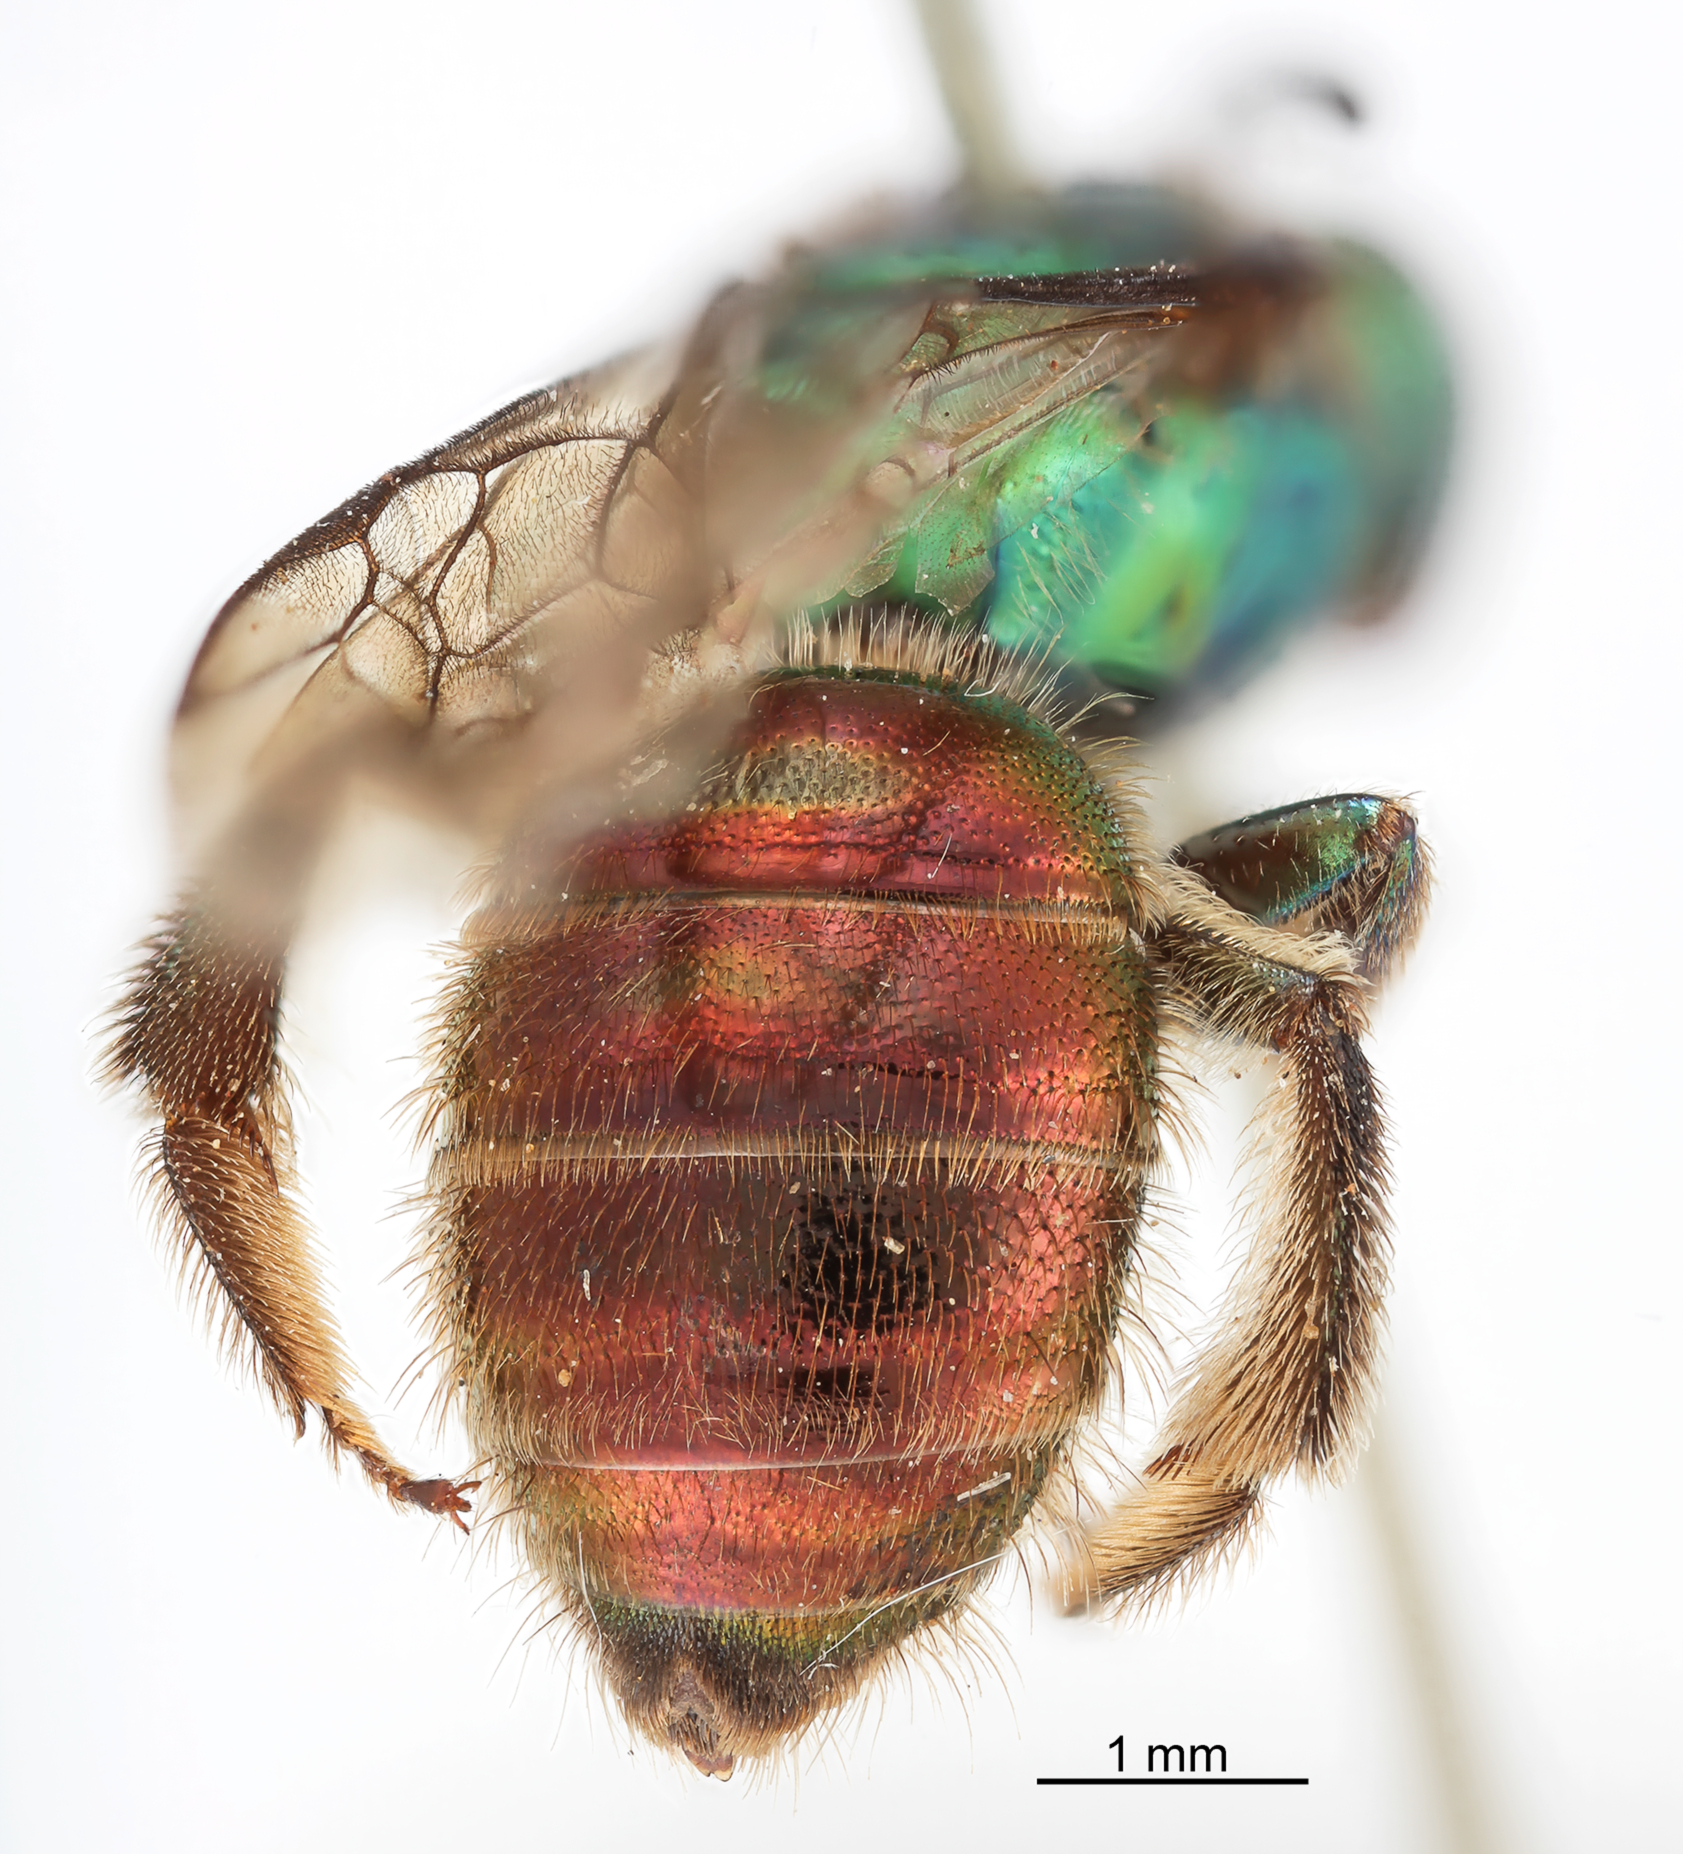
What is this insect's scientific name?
Augochlora charapina
